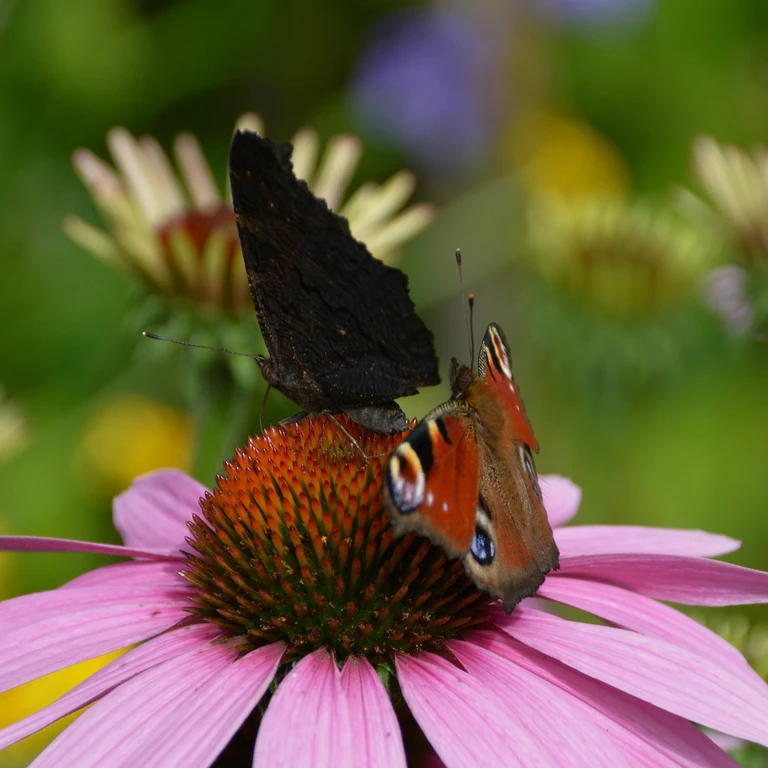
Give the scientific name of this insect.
Aglais io
